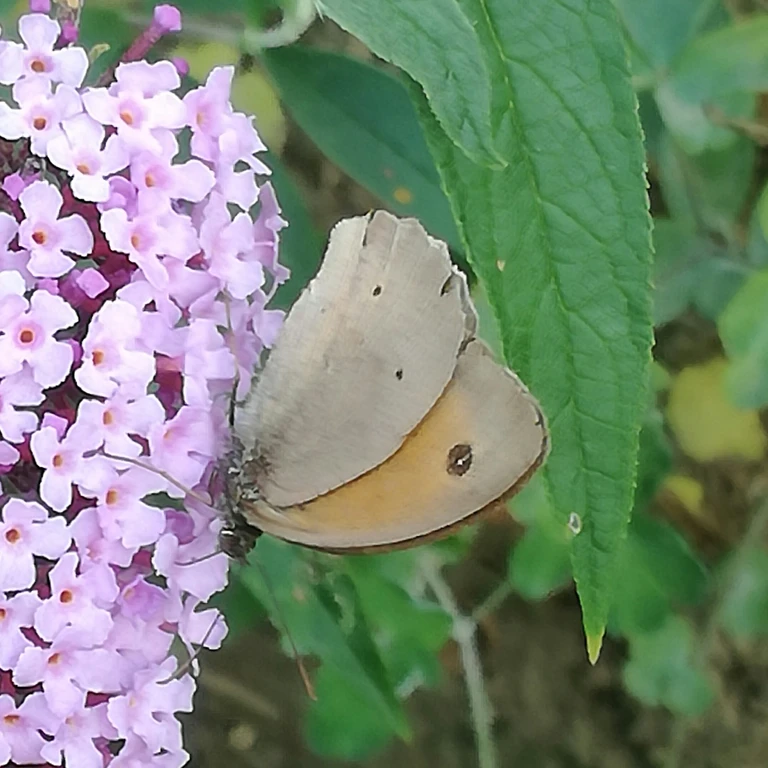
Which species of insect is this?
Maniola jurtina
